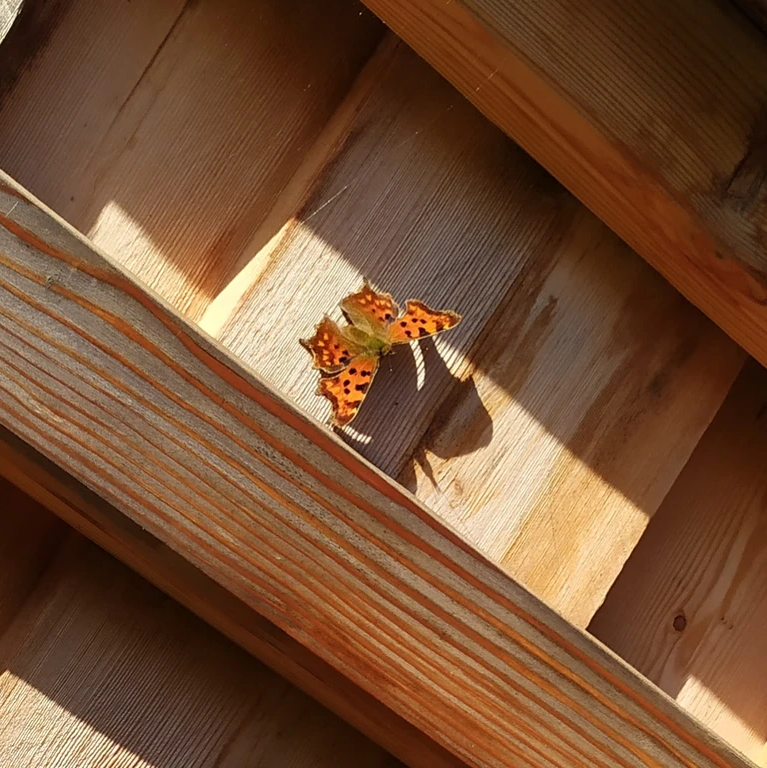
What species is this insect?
Polygonia c-album
